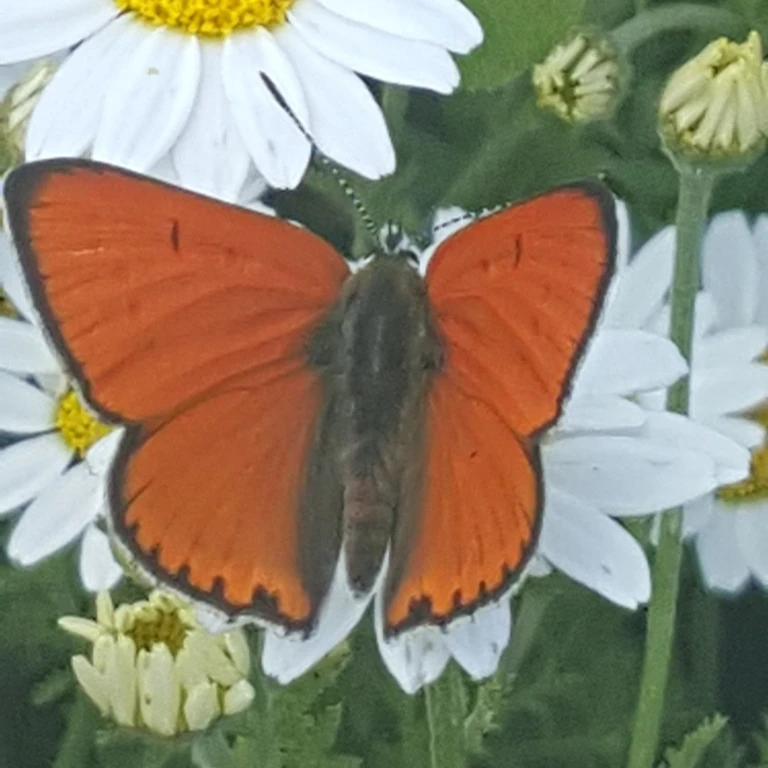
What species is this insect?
Lycaena dispar
